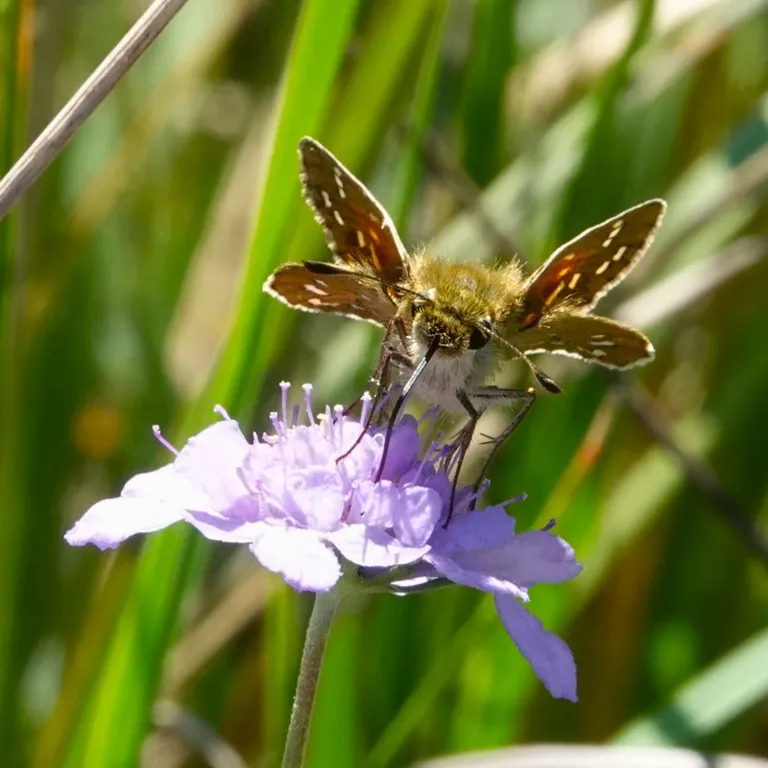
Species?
Hesperia comma
